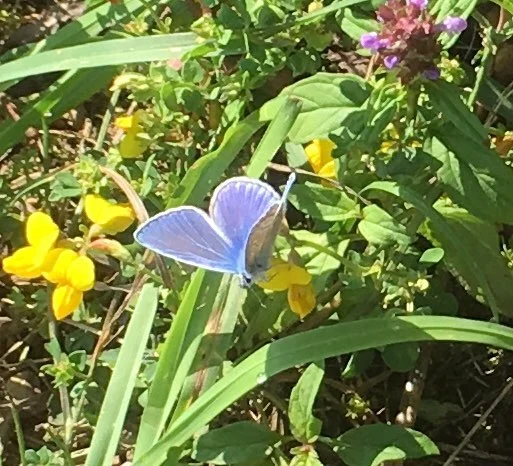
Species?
Polyommatus icarus
